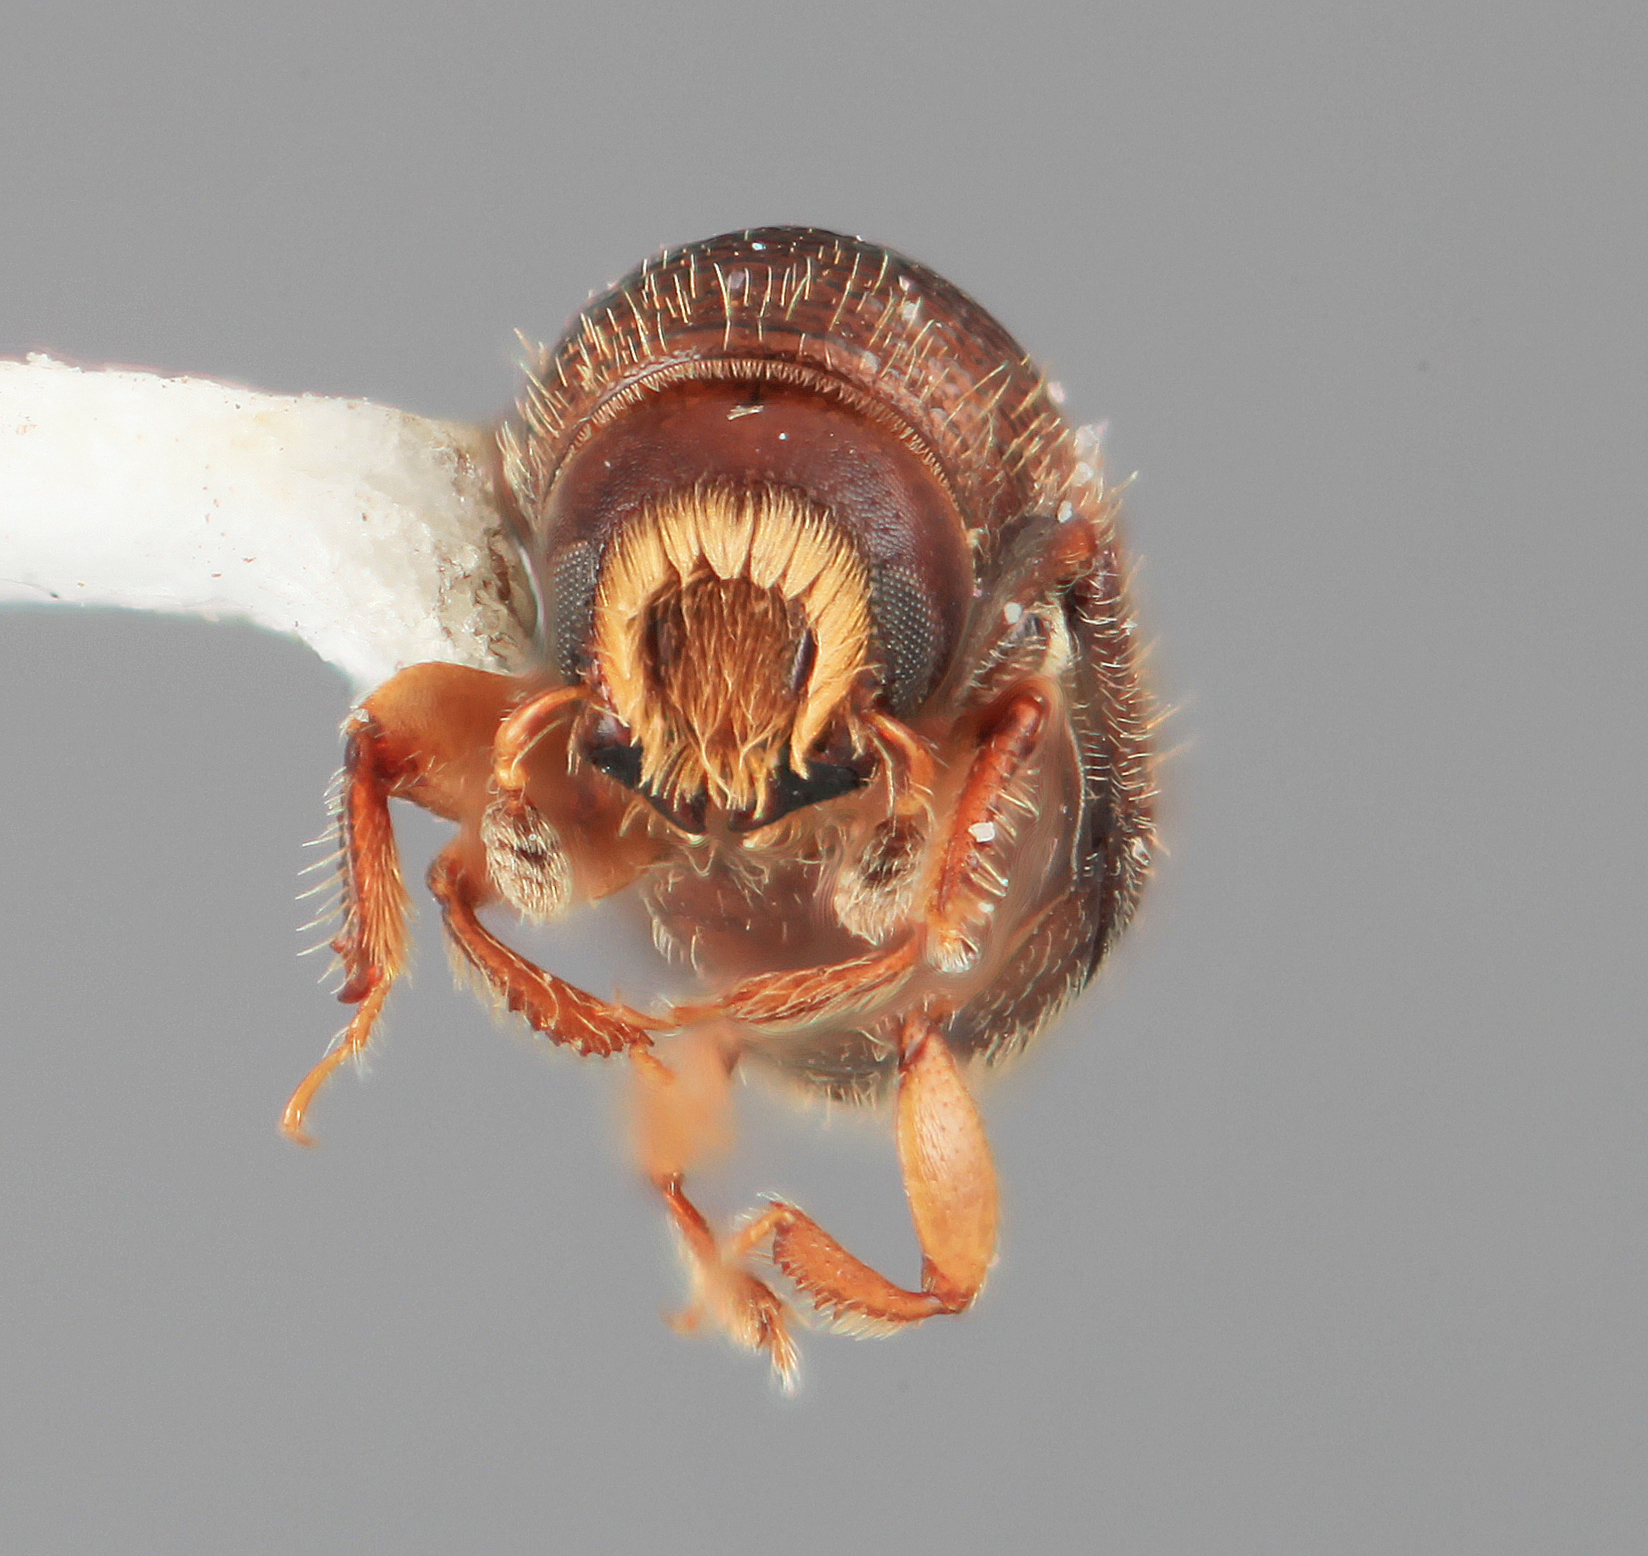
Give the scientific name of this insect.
Scolytodes pubescens
